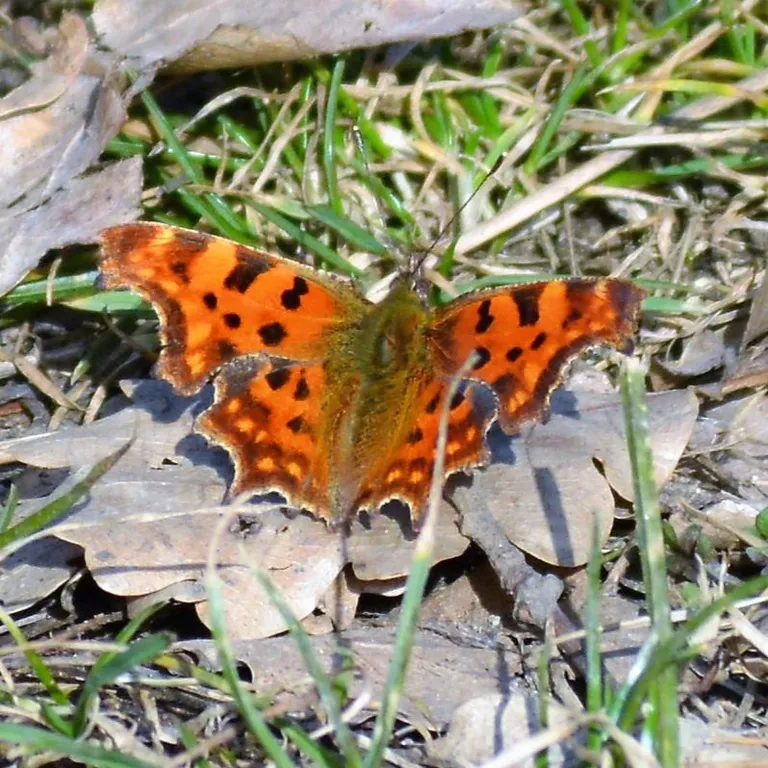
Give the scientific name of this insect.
Polygonia c-album
